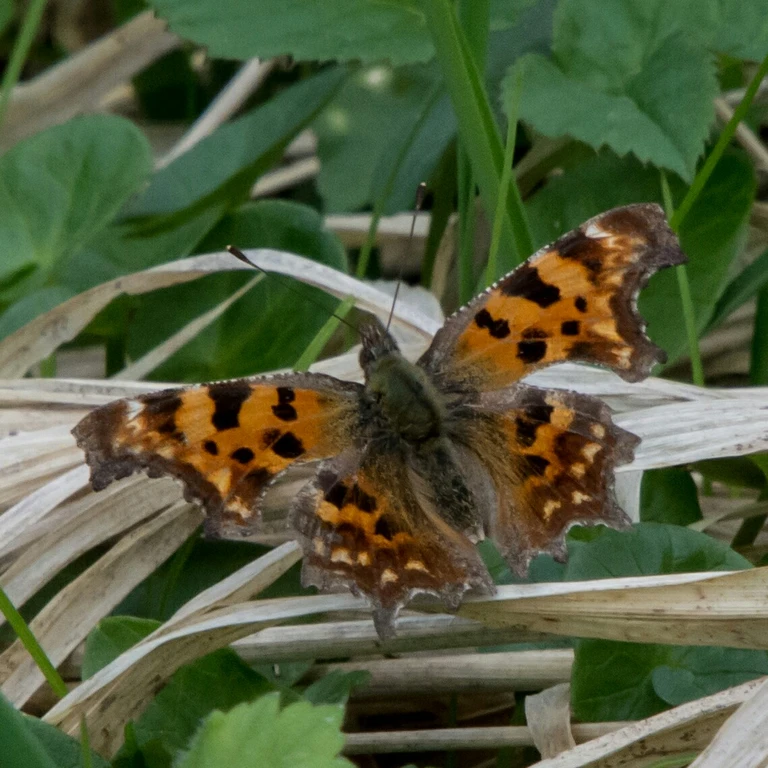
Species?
Polygonia c-album
